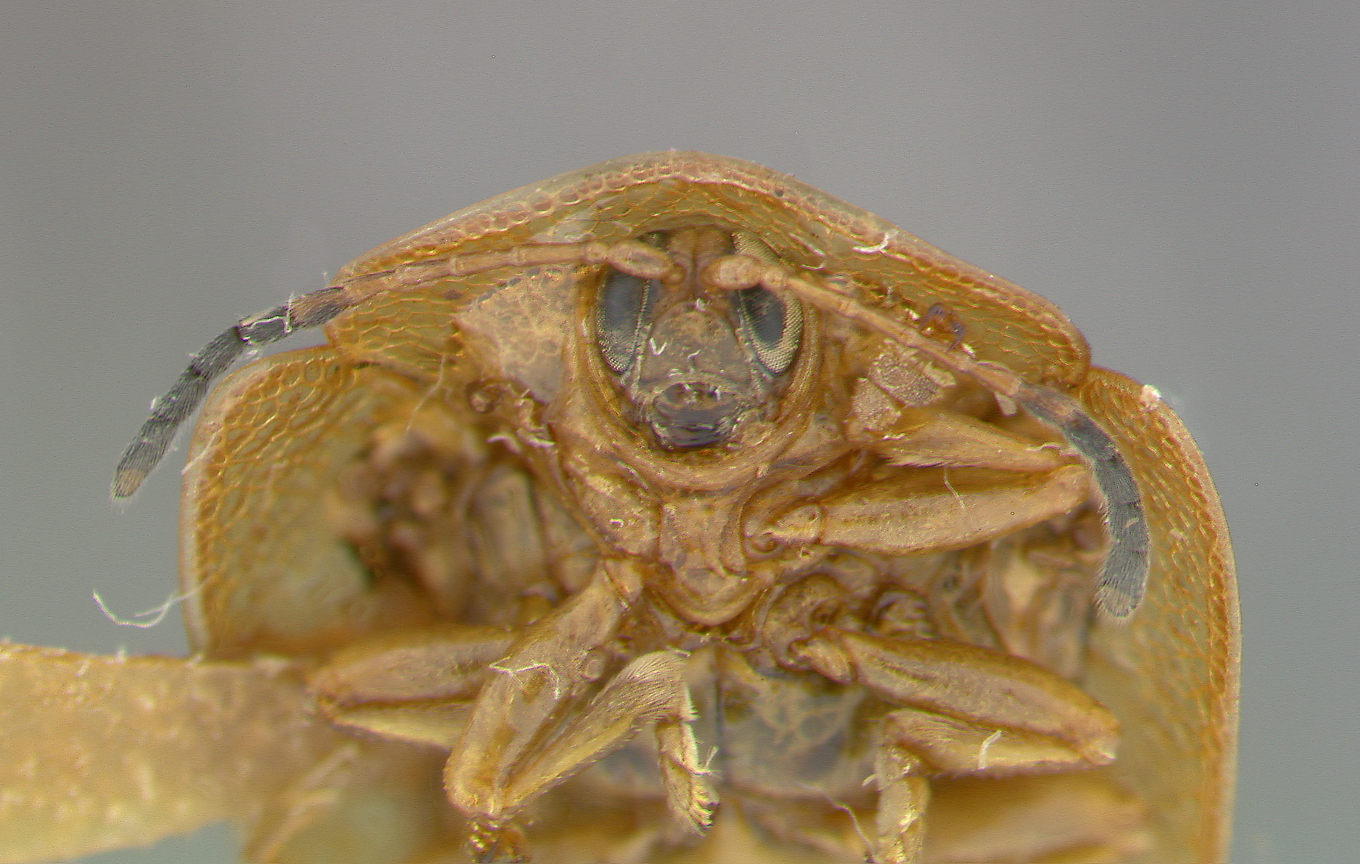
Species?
Laccoptera quaturodecimnotata
